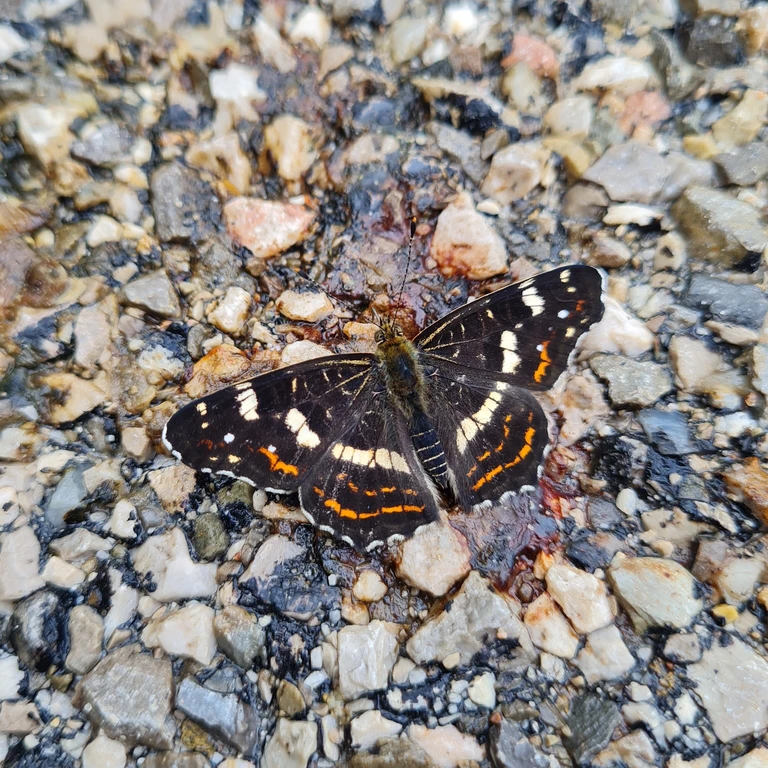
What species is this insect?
Araschnia levana
